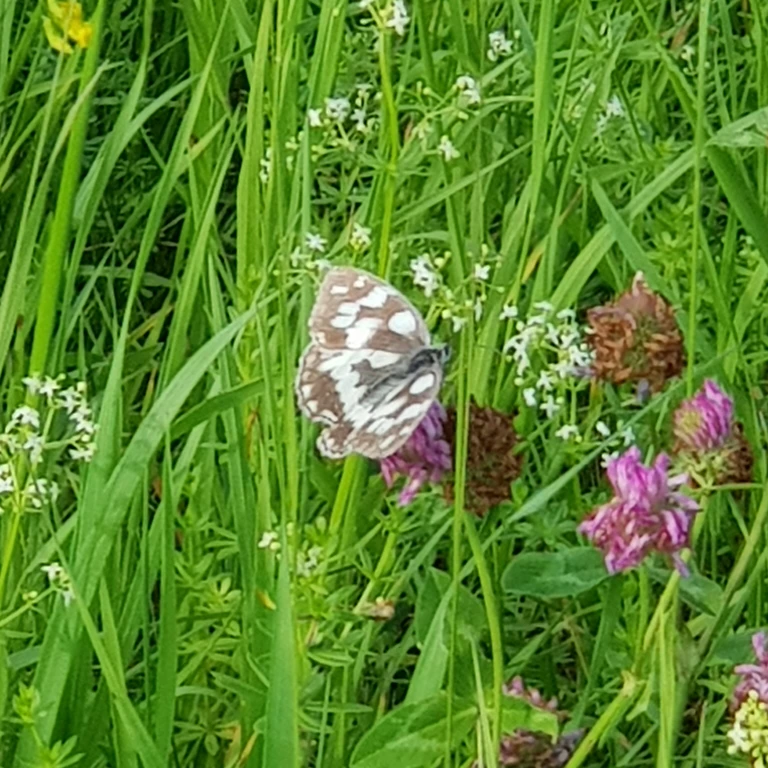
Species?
Melanargia galathea
